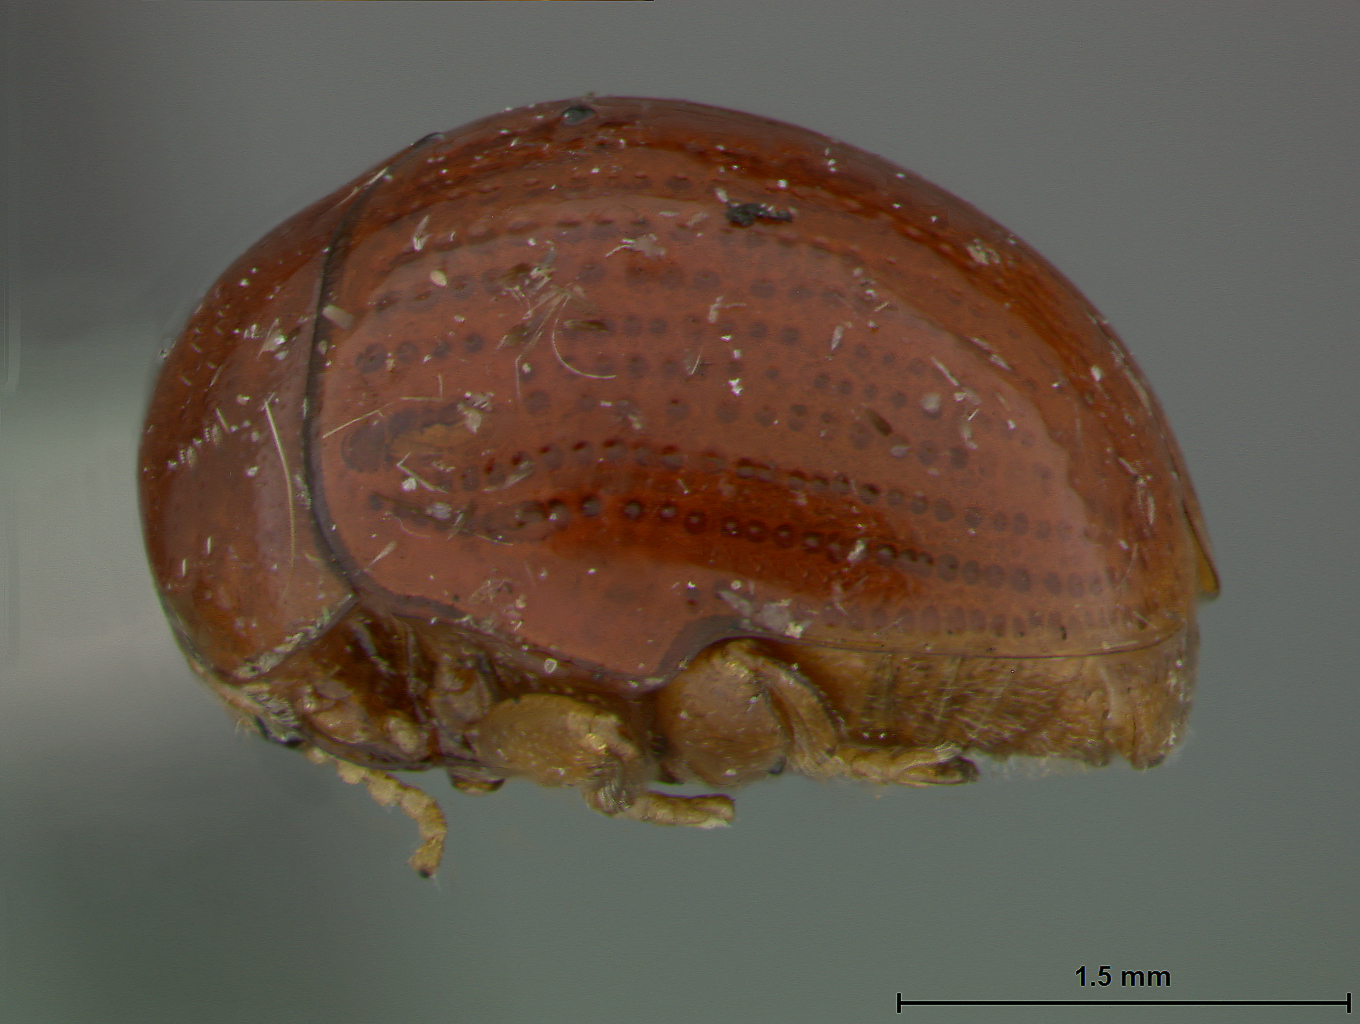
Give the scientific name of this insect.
Adiscus philippinensis
